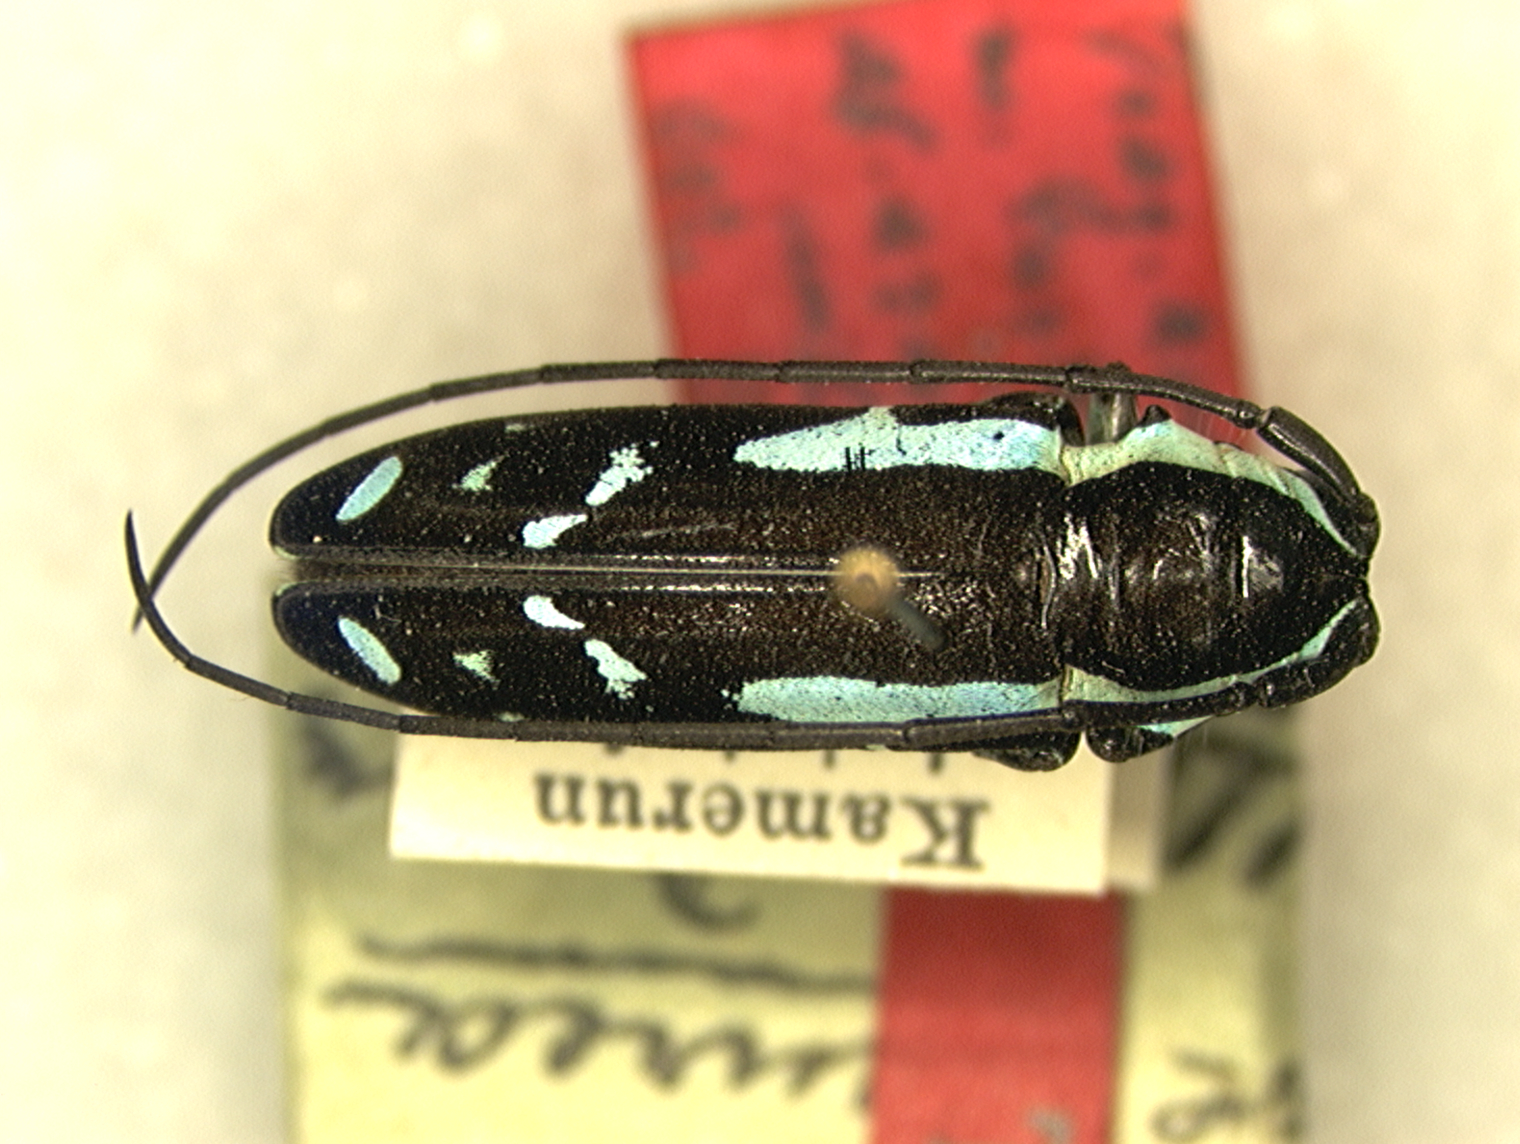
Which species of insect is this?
Tragocephala nobilis
